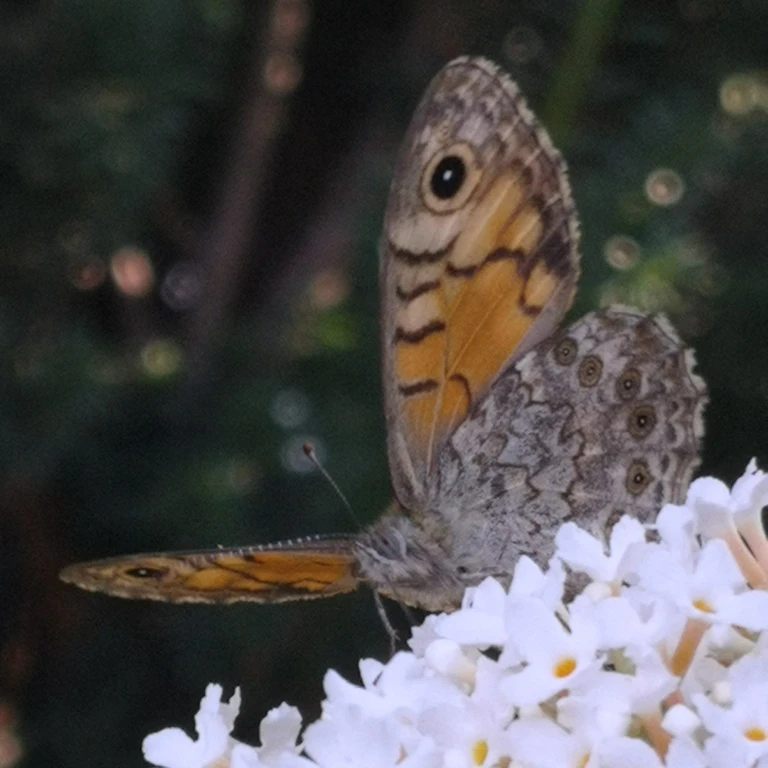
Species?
Lasiommata megera (also Pararge megera)
